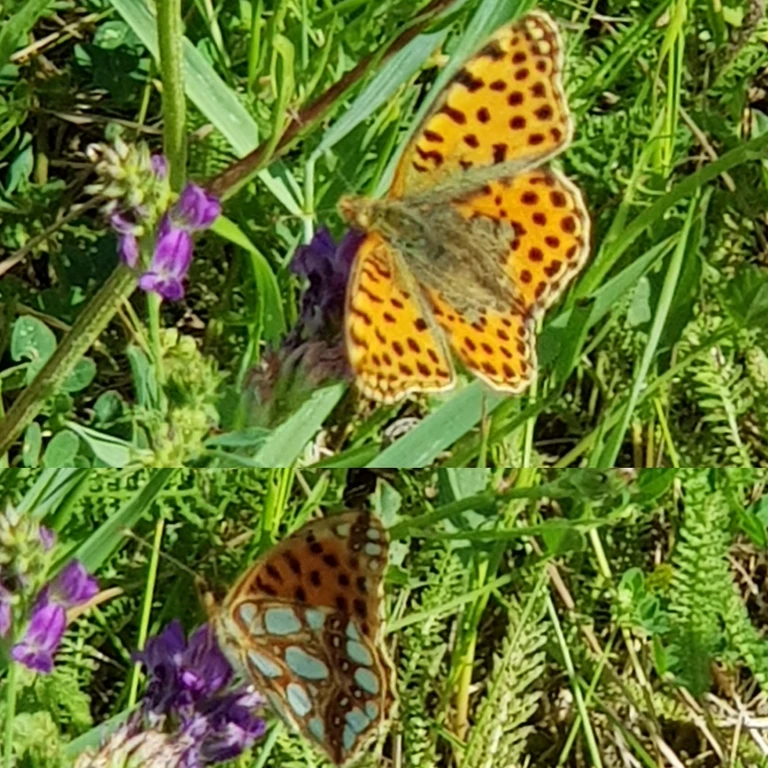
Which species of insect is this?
Issoria lathonia
